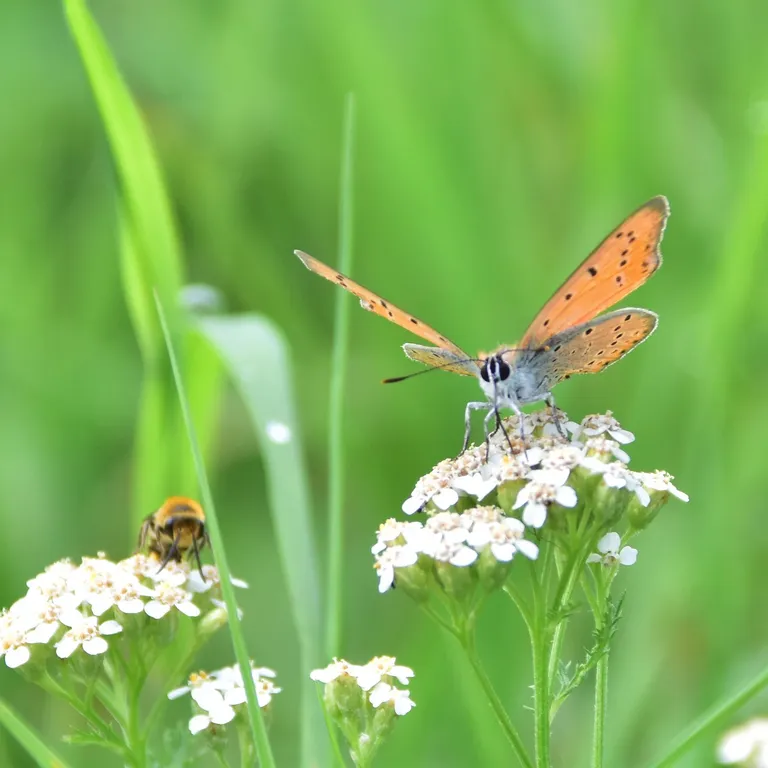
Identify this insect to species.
Lycaena dispar
